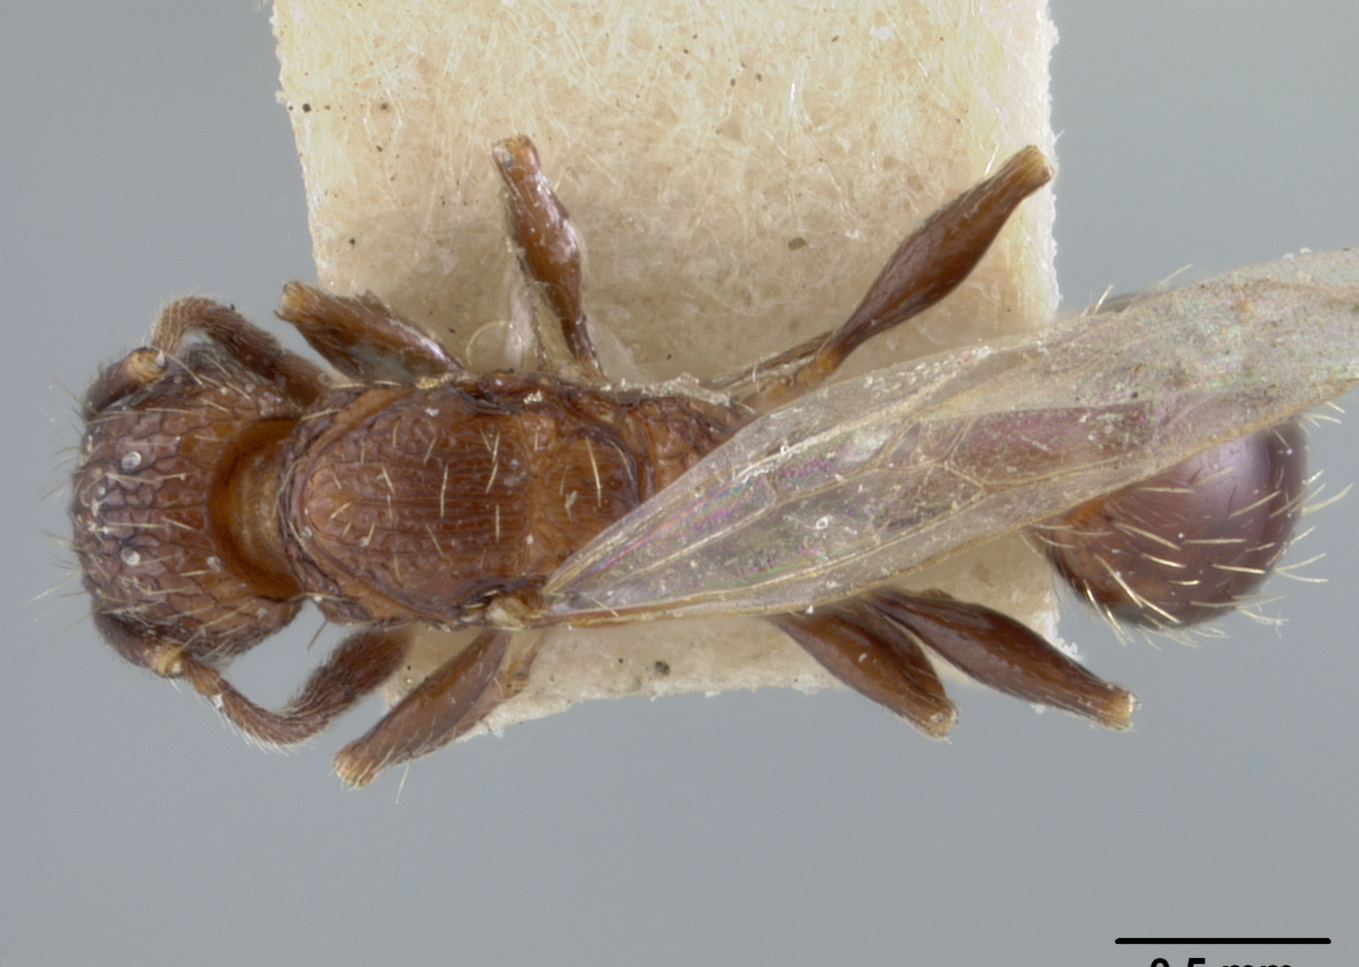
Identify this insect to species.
Tetramorium melanogyna
